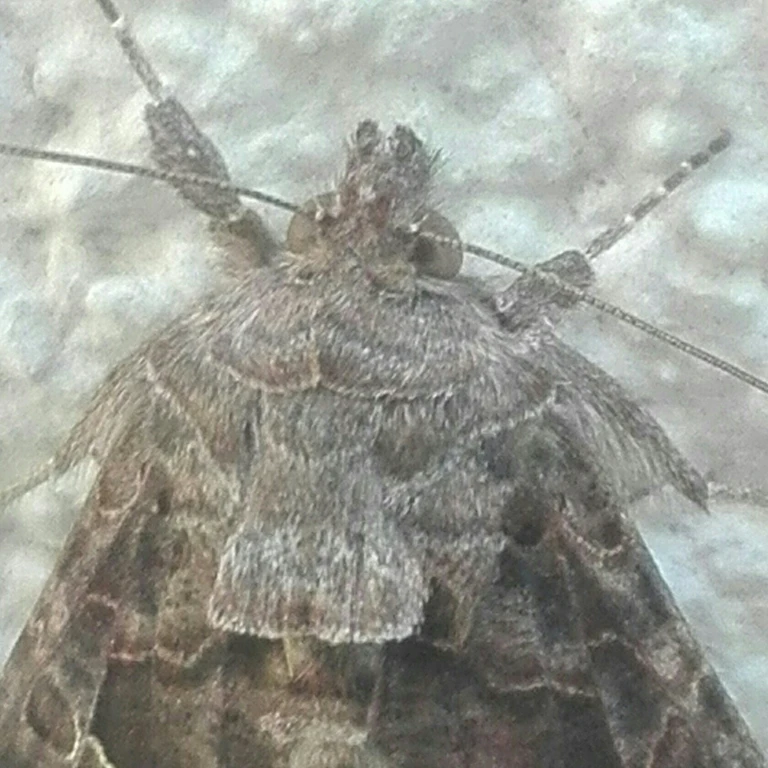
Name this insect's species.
Autographa gamma
